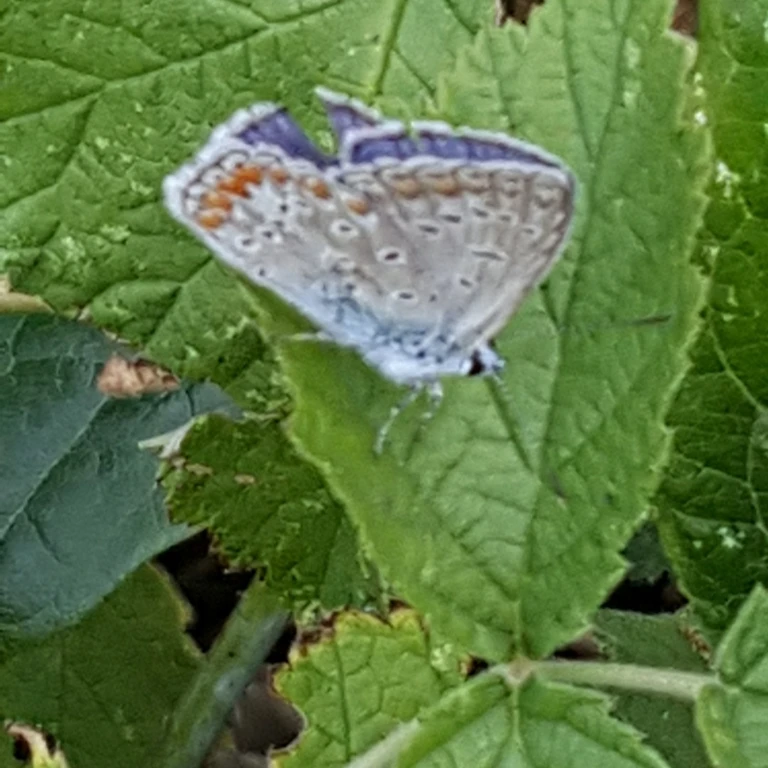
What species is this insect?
Polyommatus icarus
